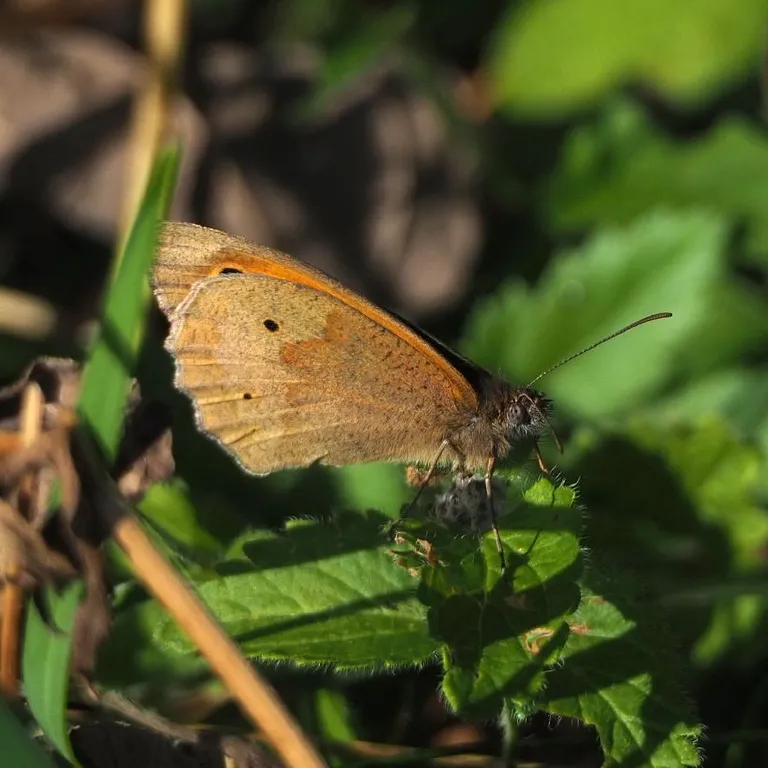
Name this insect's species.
Maniola jurtina
